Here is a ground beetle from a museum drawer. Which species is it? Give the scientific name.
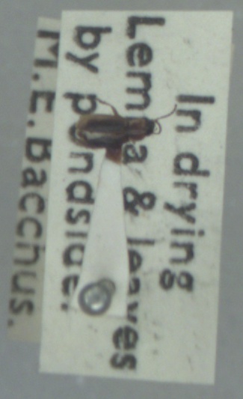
Acupalpus dubius
